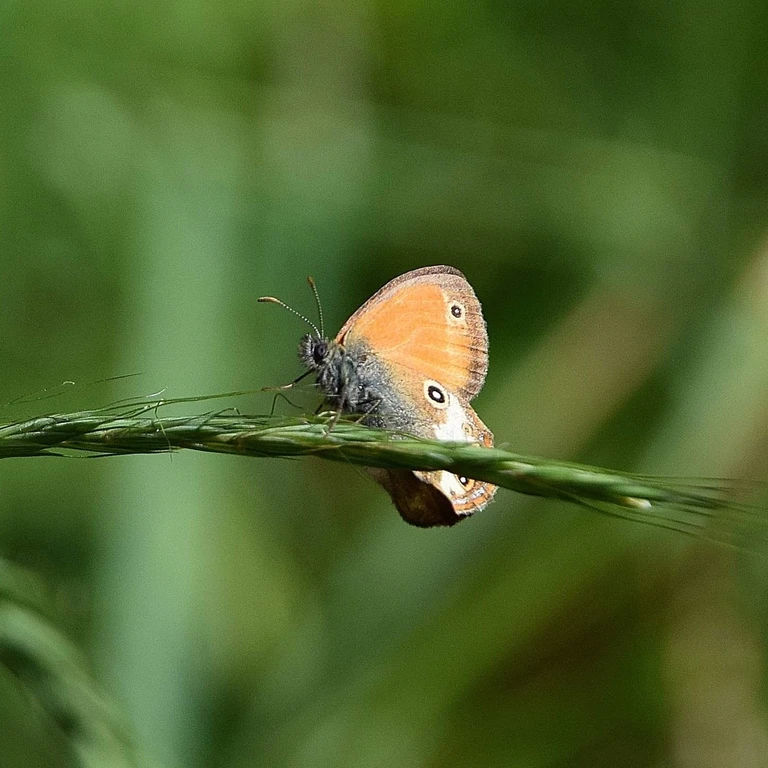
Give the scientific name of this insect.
Coenonympha arcania
